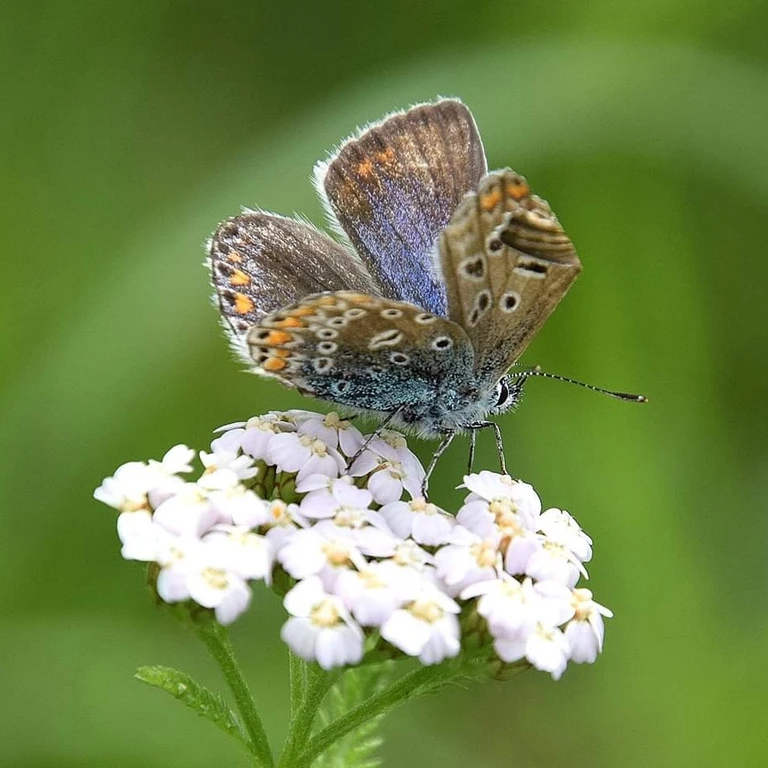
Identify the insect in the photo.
Polyommatus icarus
